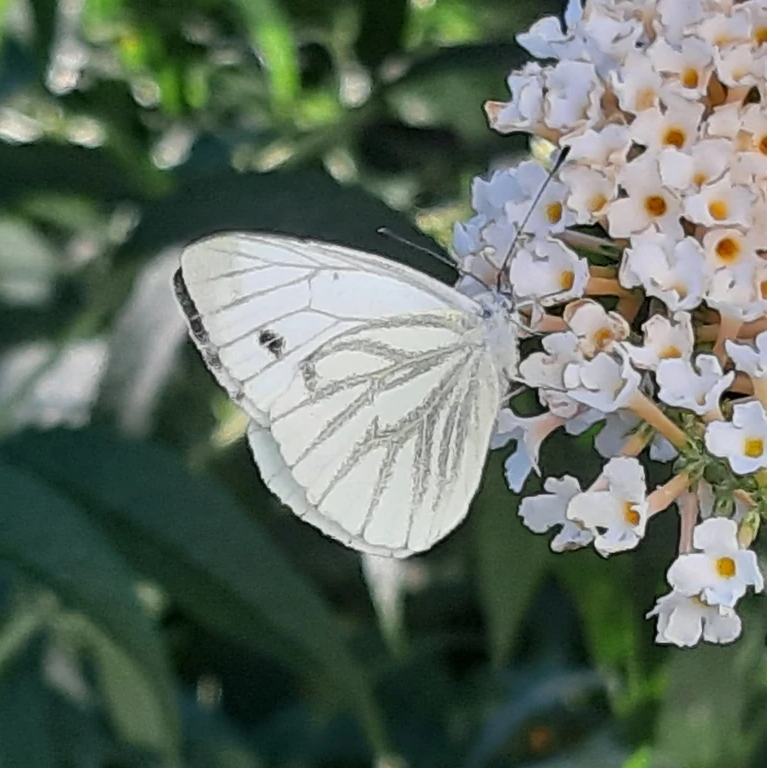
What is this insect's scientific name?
Pieris napi
